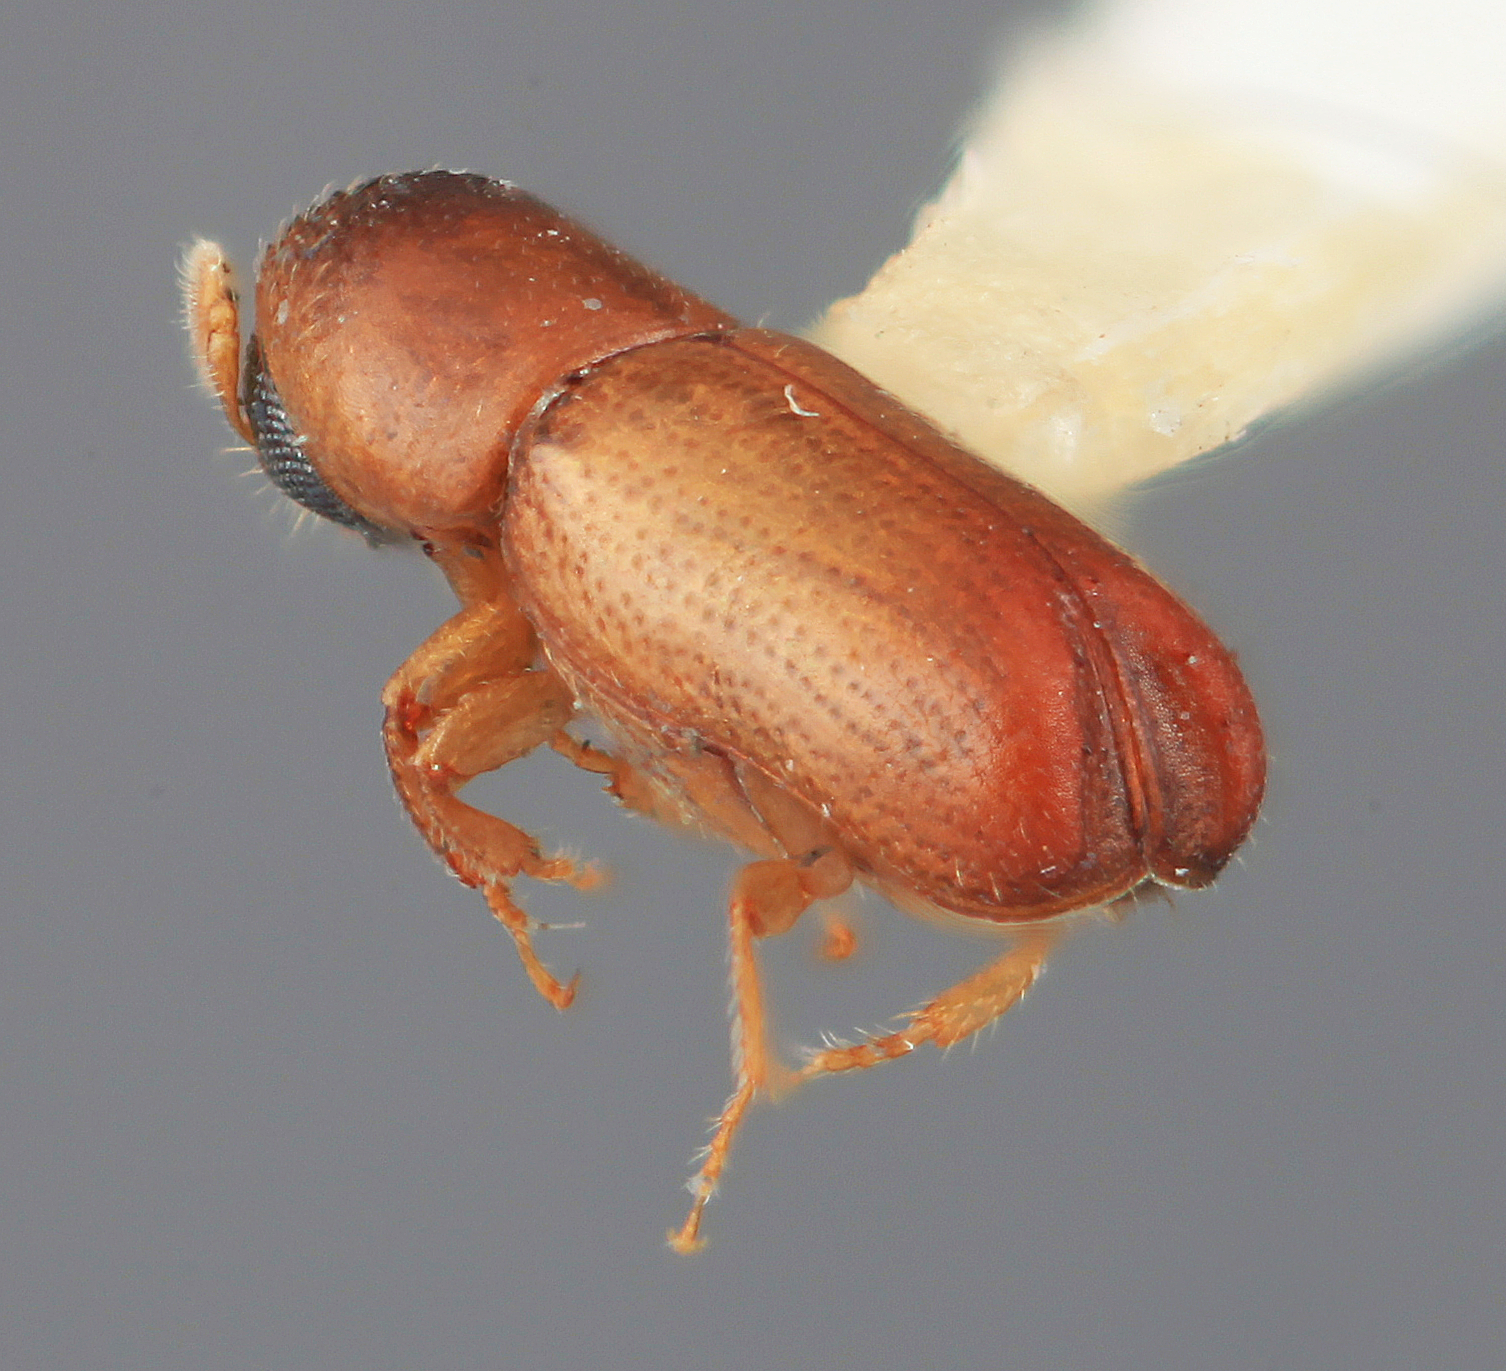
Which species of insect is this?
Microcorthylus invalidus
